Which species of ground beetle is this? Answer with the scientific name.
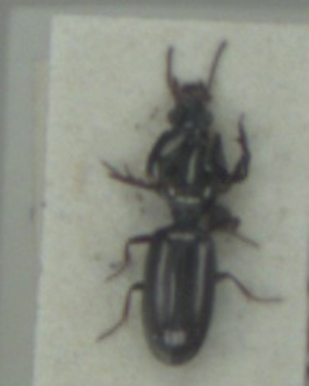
Dyschirius politus
